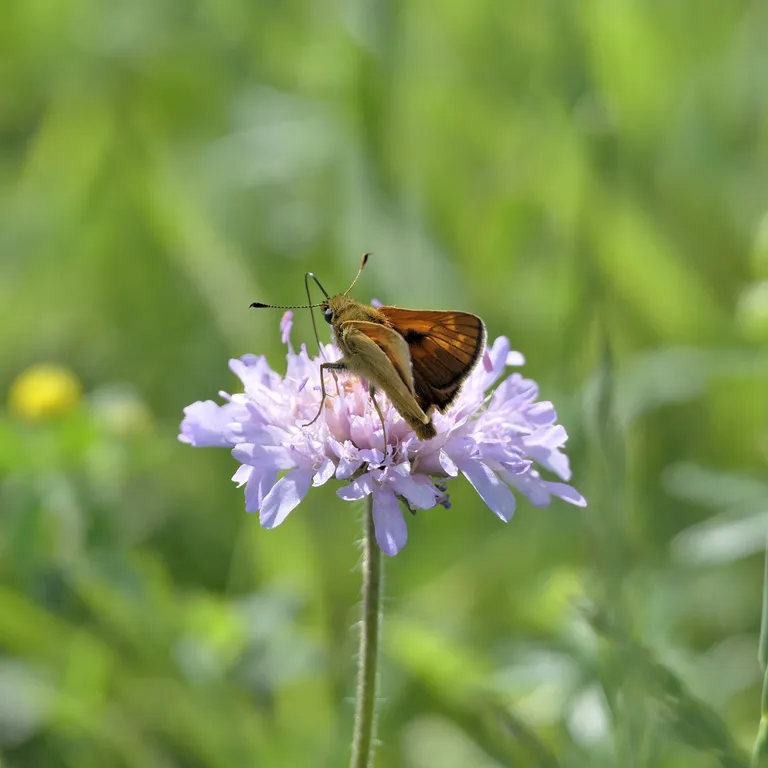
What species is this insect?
Ochlodes sylvanus (also Ochlodes venata)
